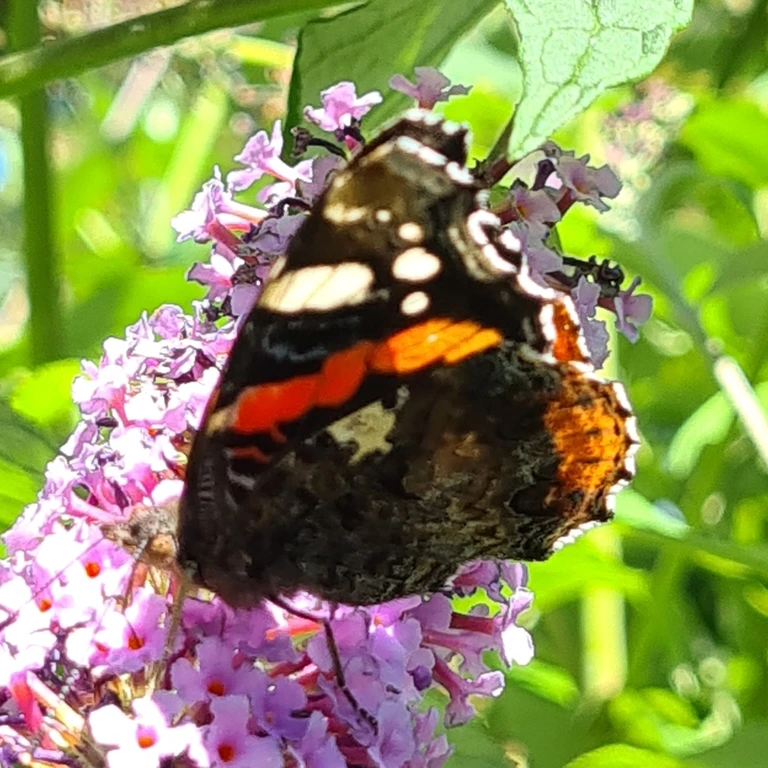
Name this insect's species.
Vanessa atalanta
